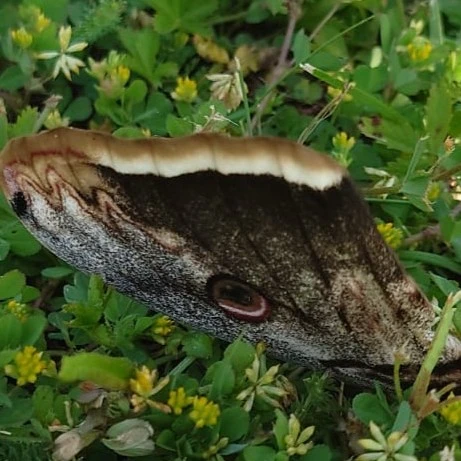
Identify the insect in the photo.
Saturnia pyri
